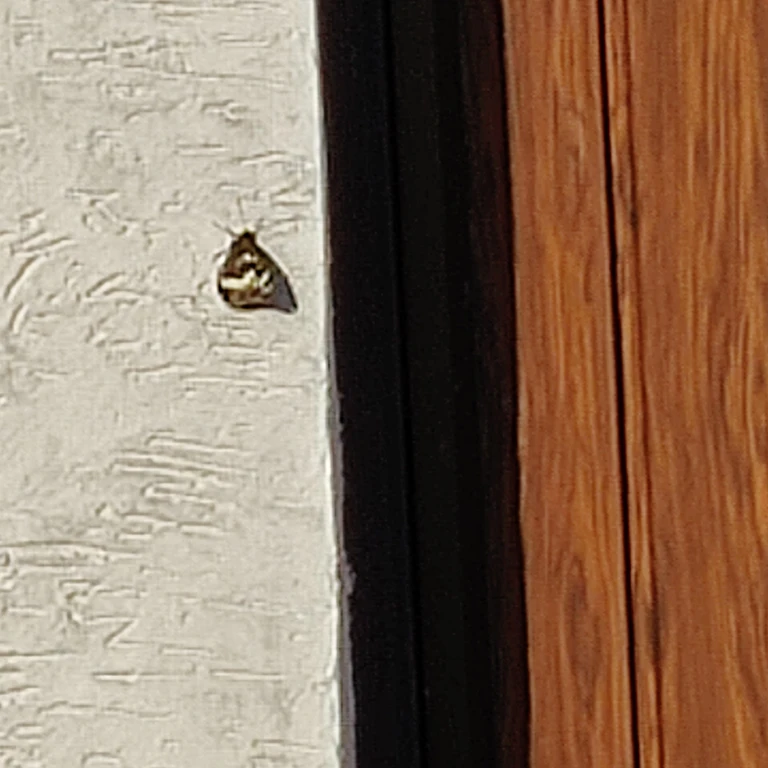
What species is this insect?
Brintesia circe
